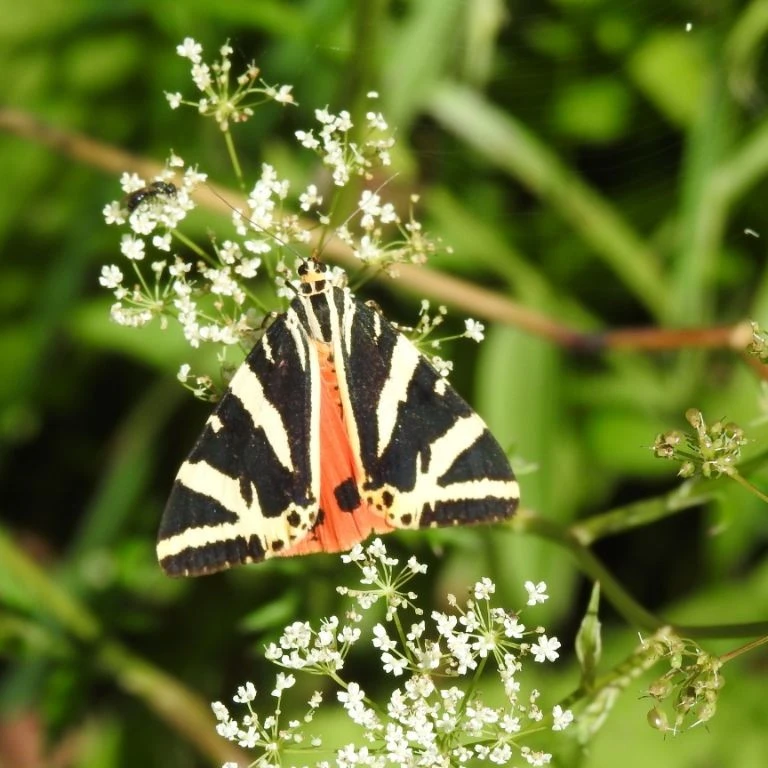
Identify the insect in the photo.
Euplagia quadripunctaria
